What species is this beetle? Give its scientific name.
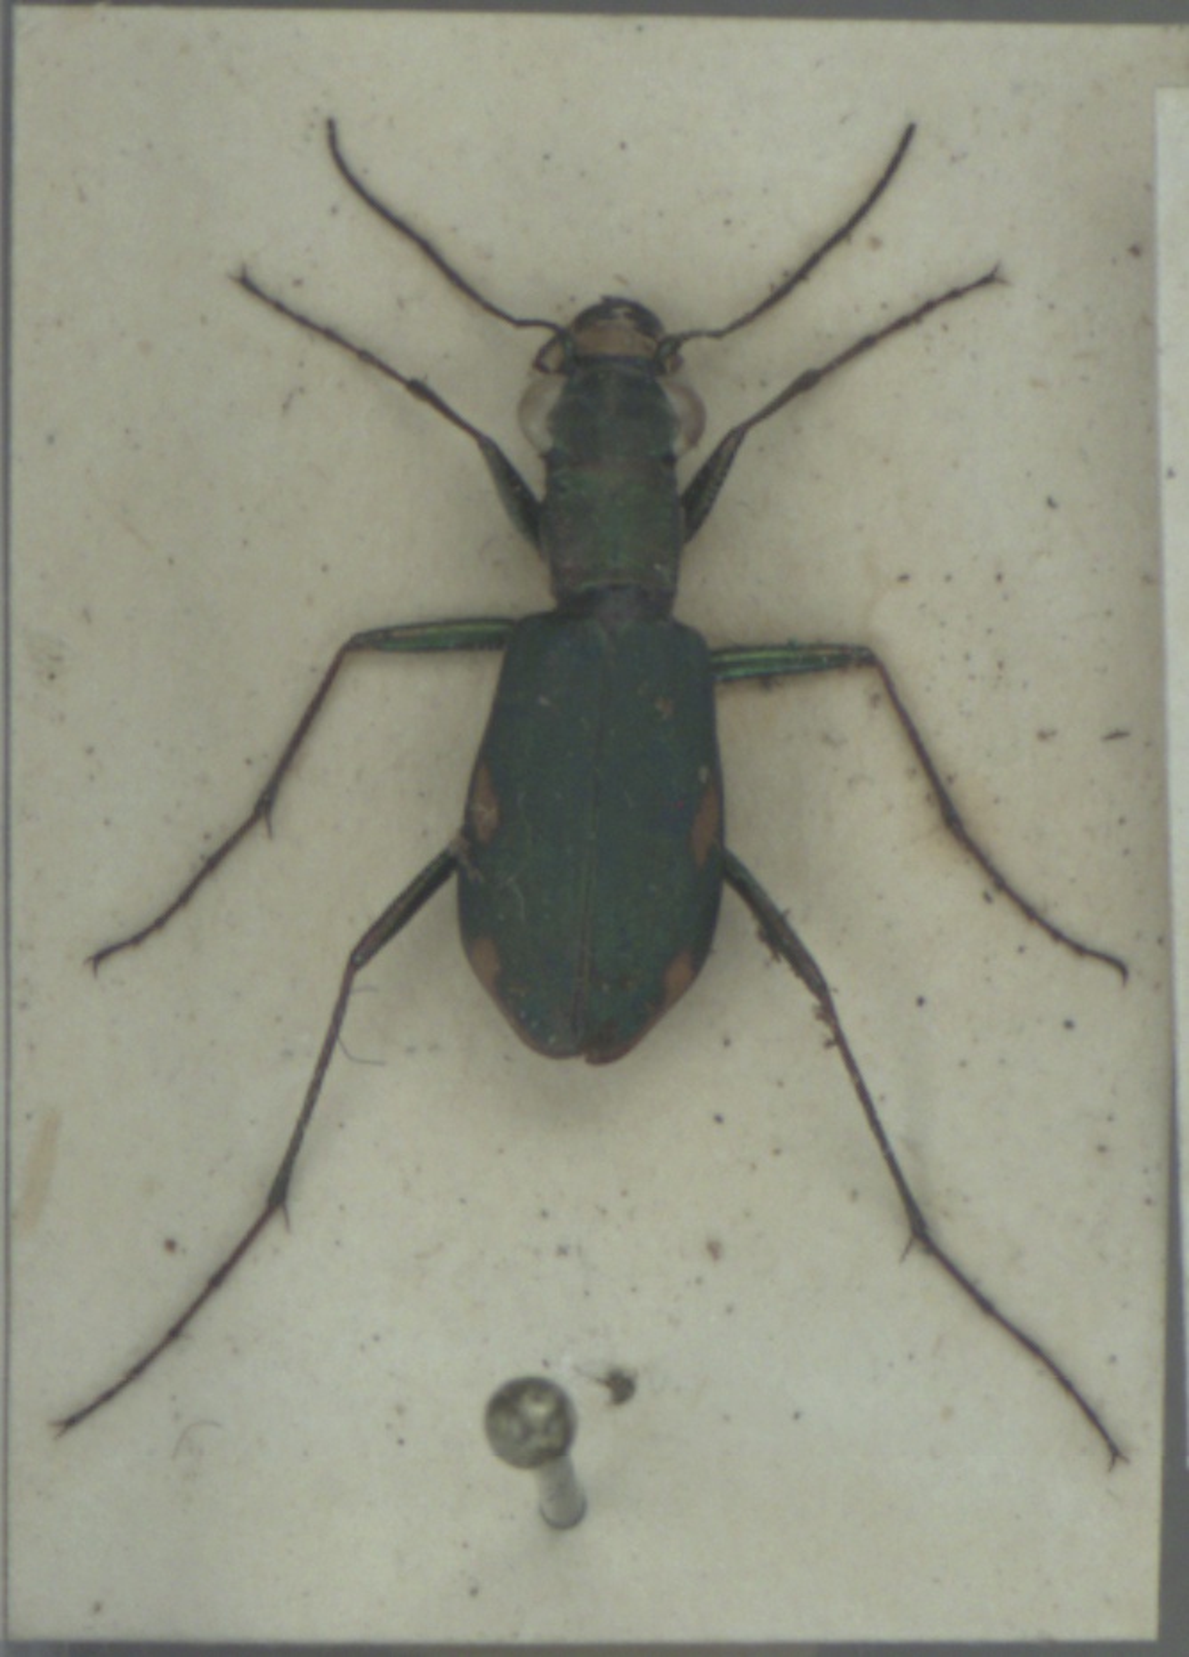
Cylindera germanica
